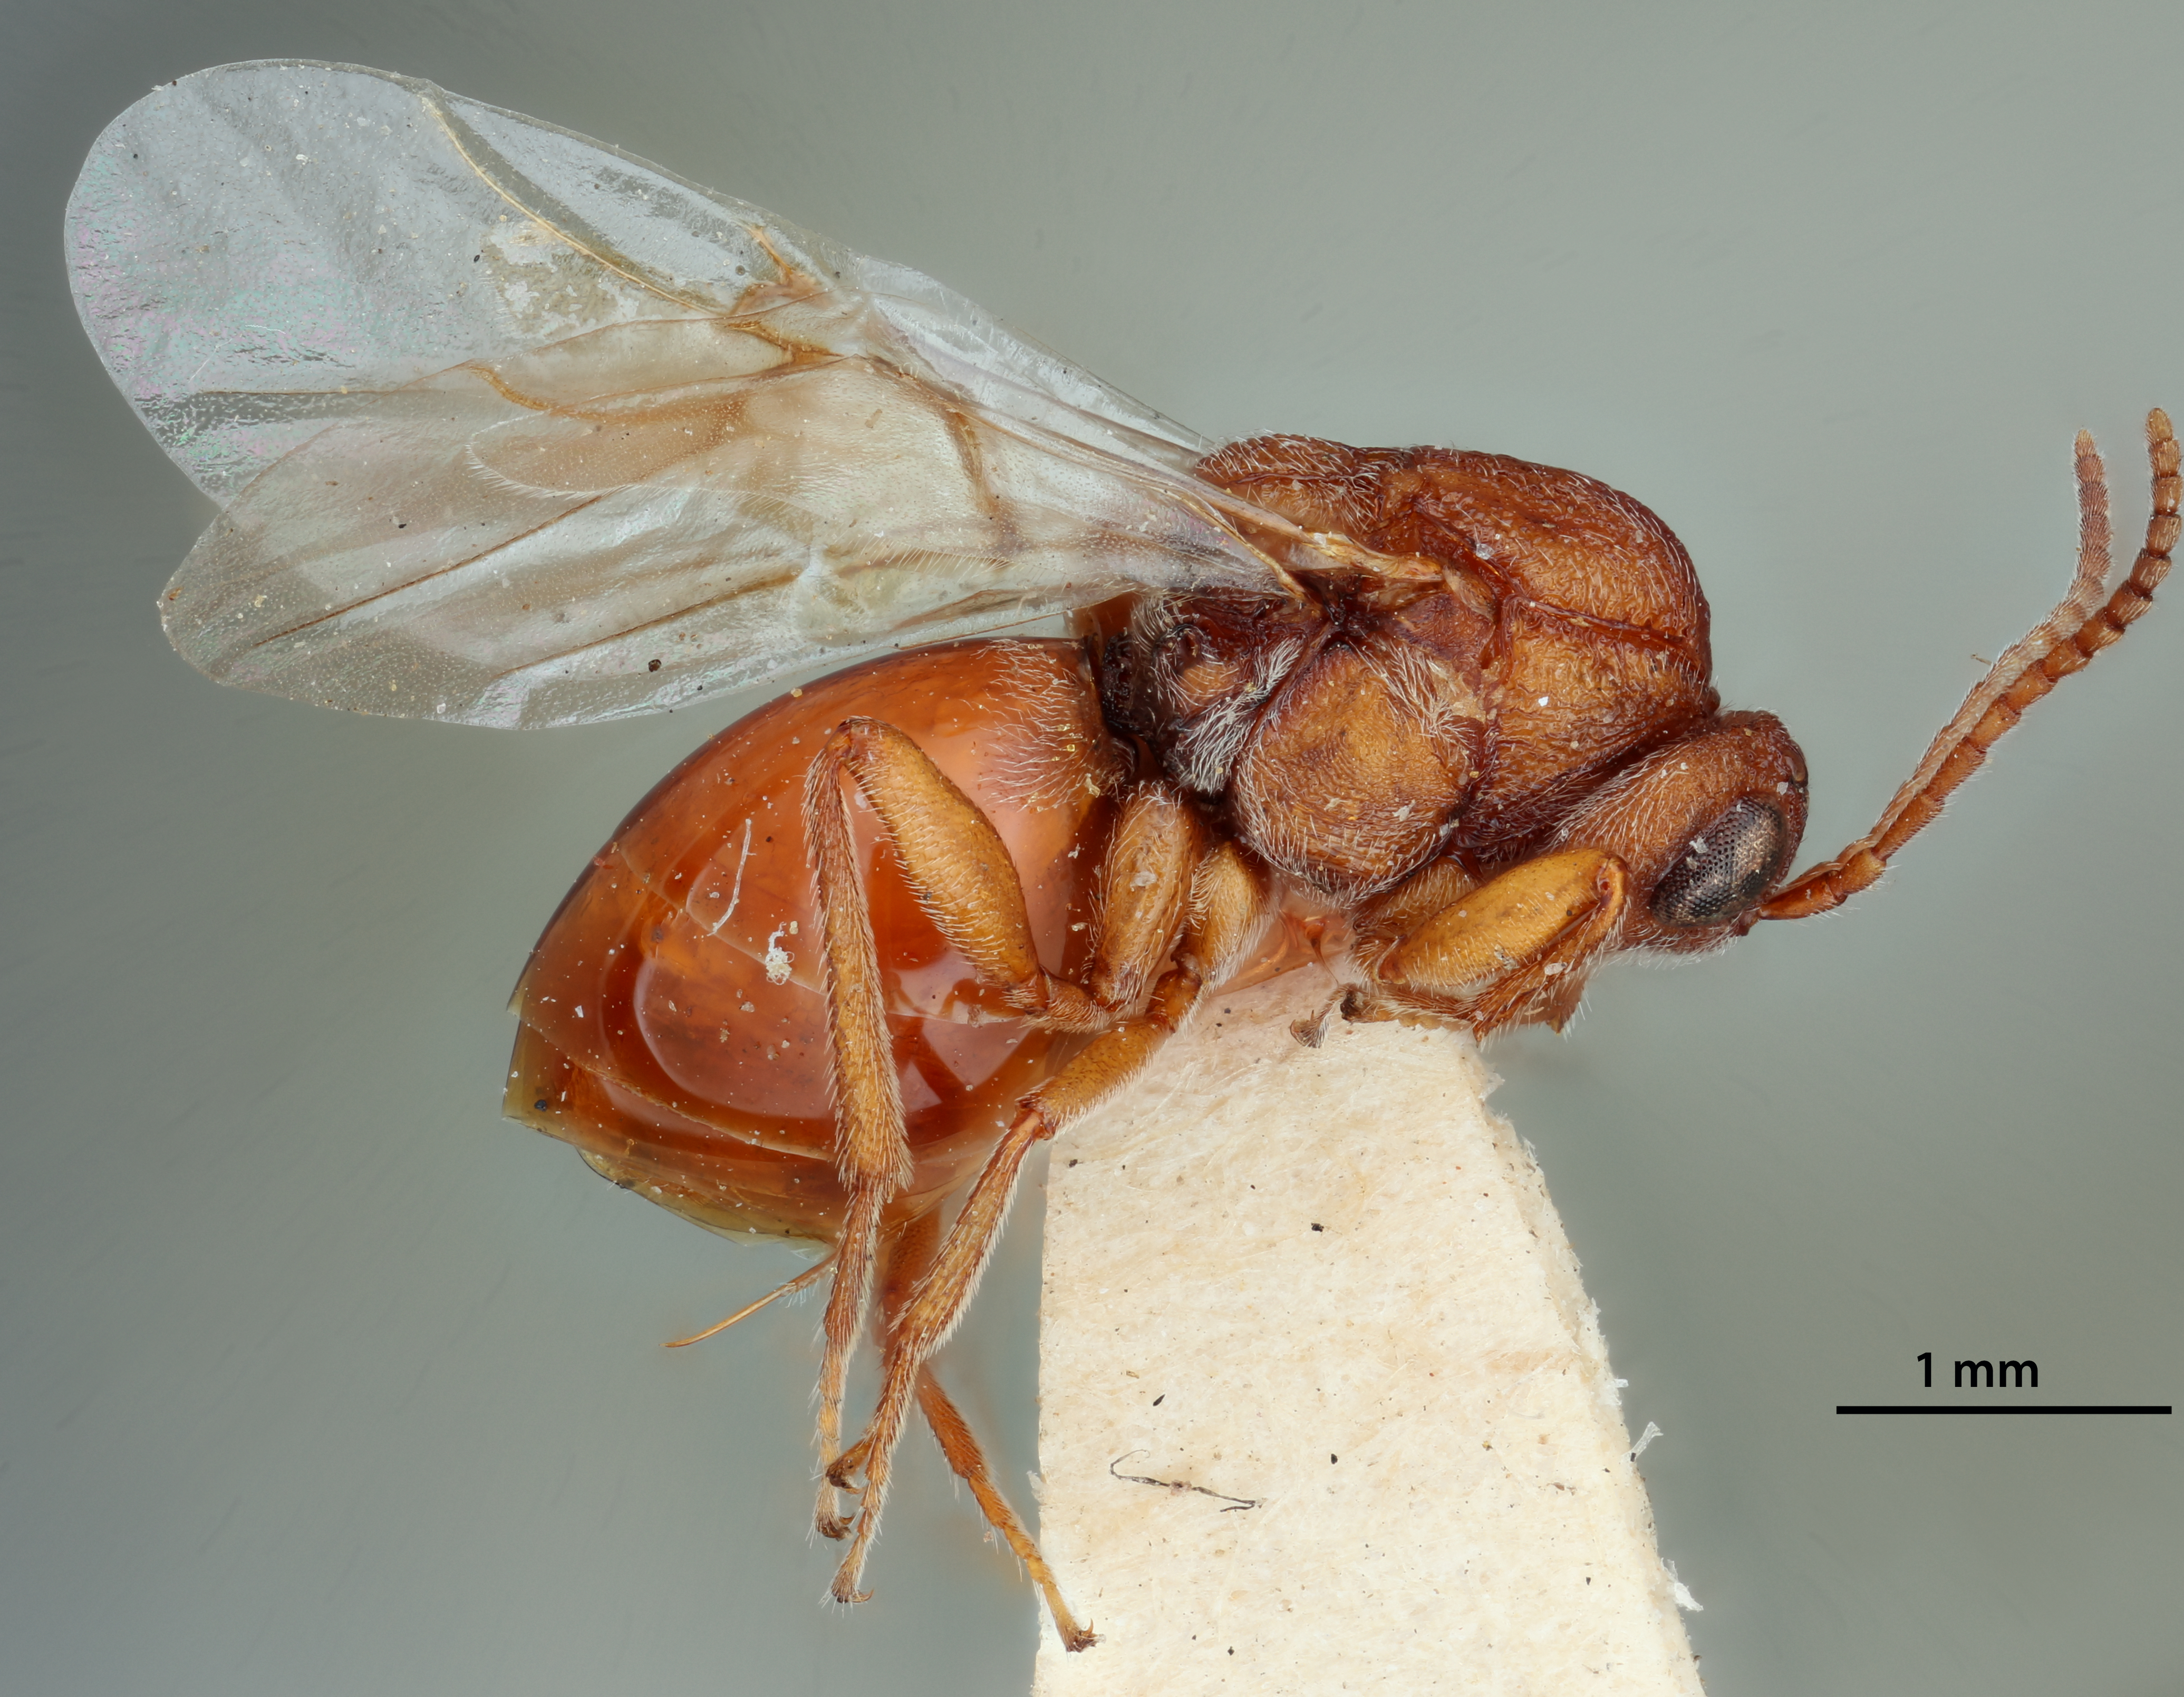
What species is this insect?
Callirhytis perrugosa
